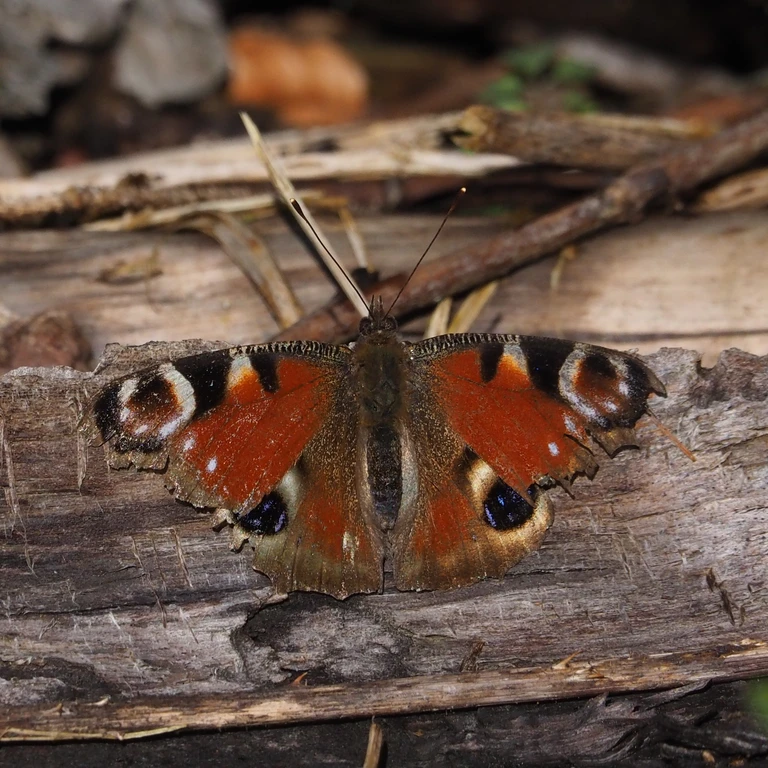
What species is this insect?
Aglais io
